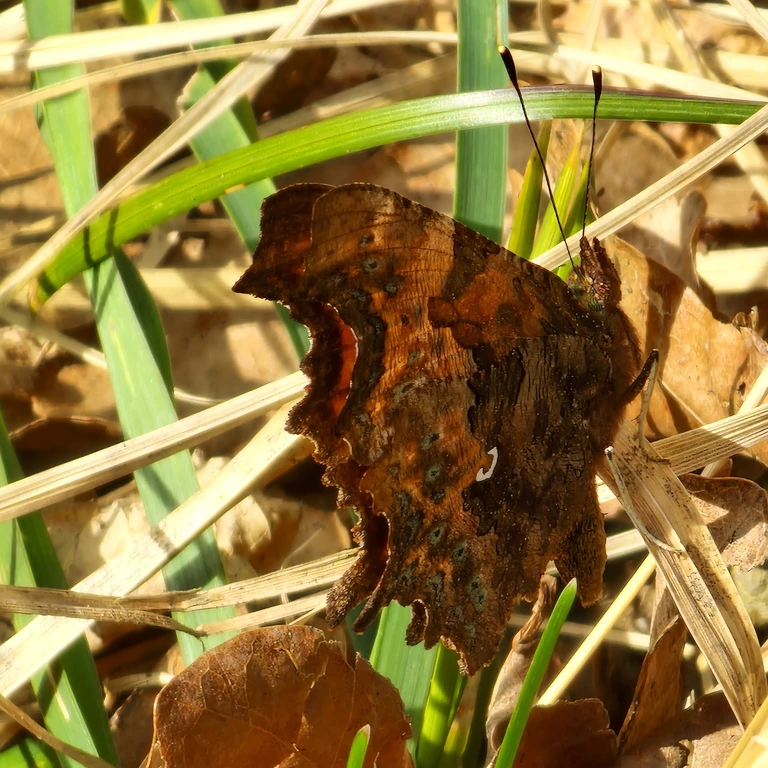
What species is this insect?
Polygonia c-album
